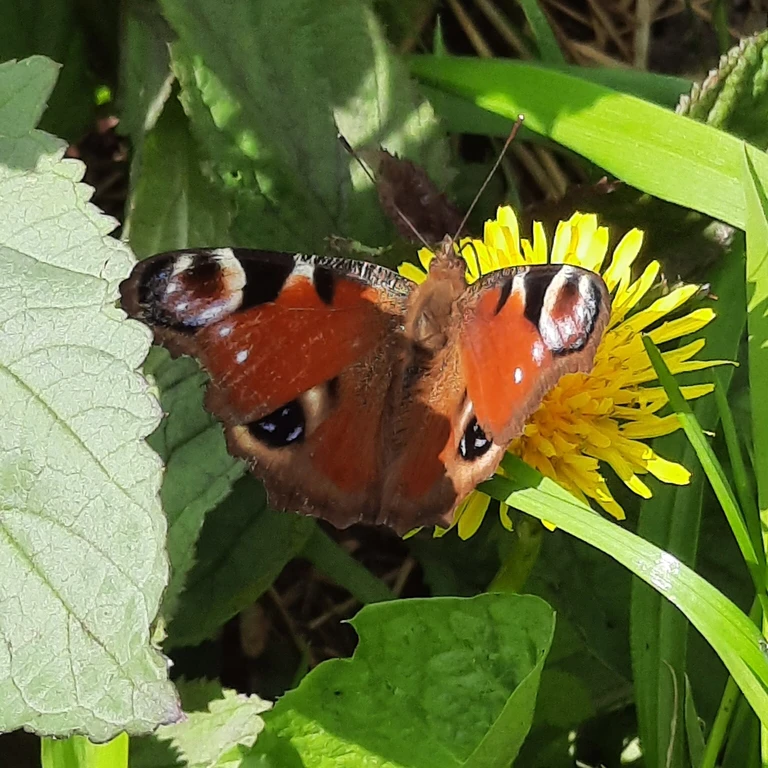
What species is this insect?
Aglais io
